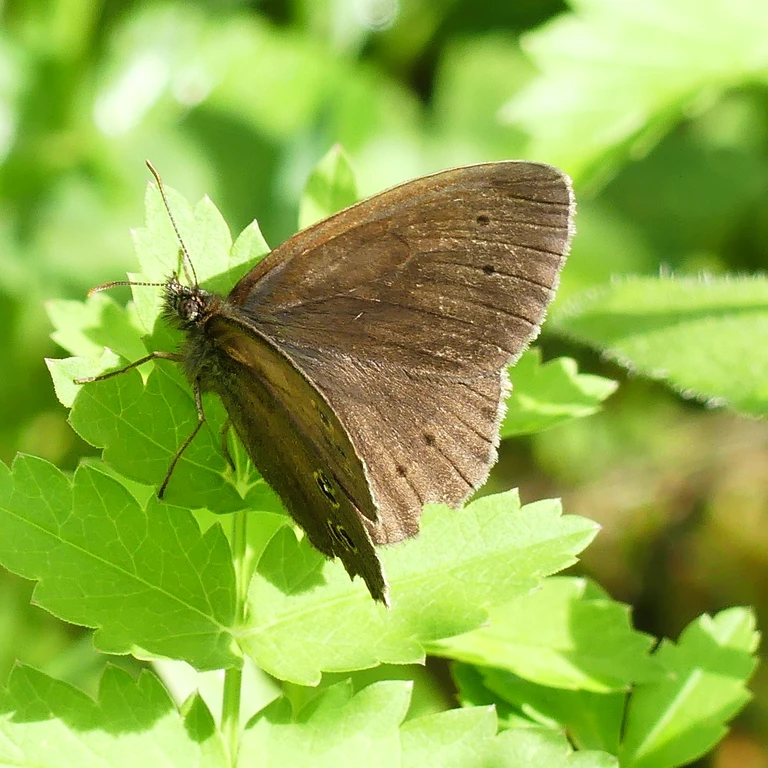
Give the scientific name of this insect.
Aphantopus hyperantus
